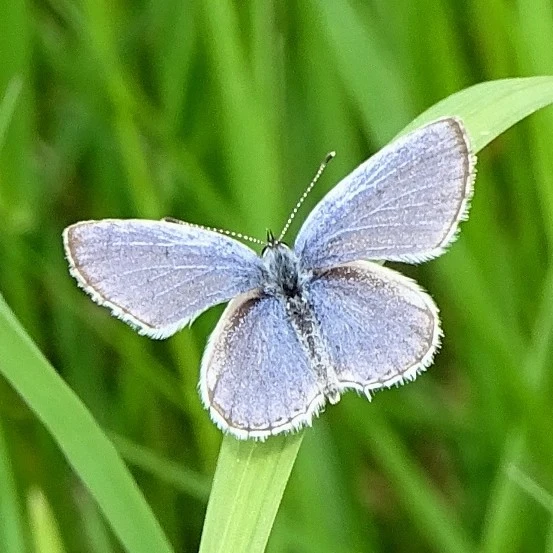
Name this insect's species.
Cupido argiades (also Elkalyce argiades)
